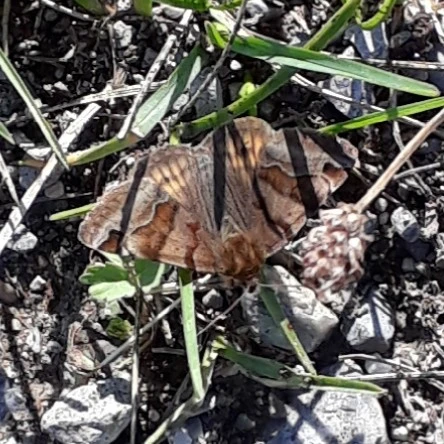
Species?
Euclidia glyphica
